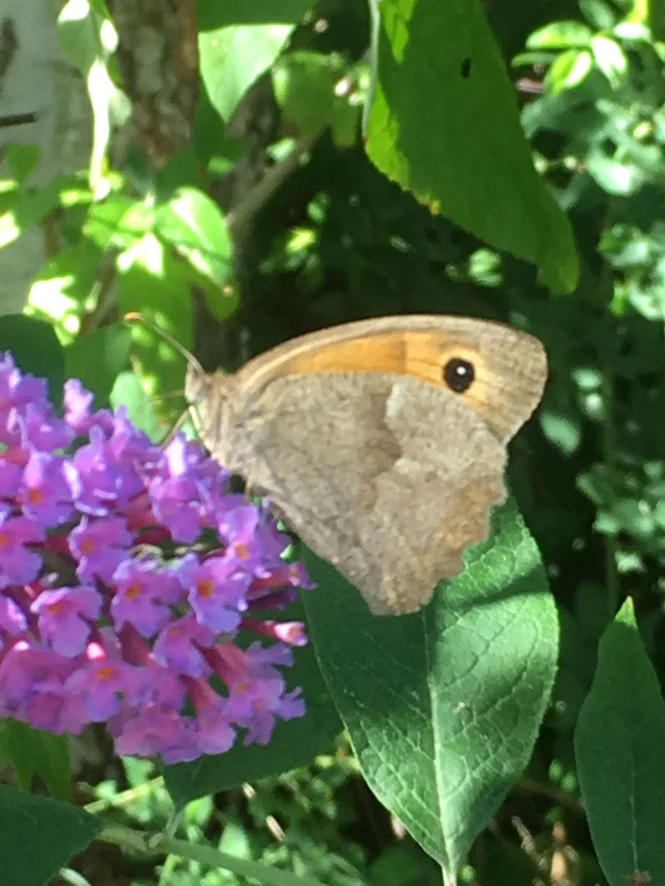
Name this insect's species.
Maniola jurtina
